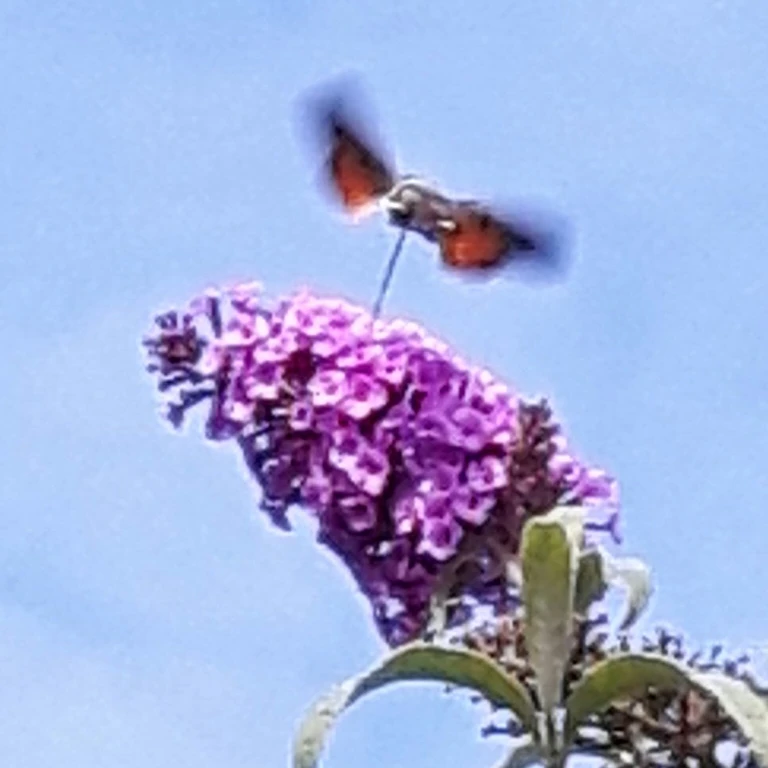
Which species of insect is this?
Macroglossum stellatarum
